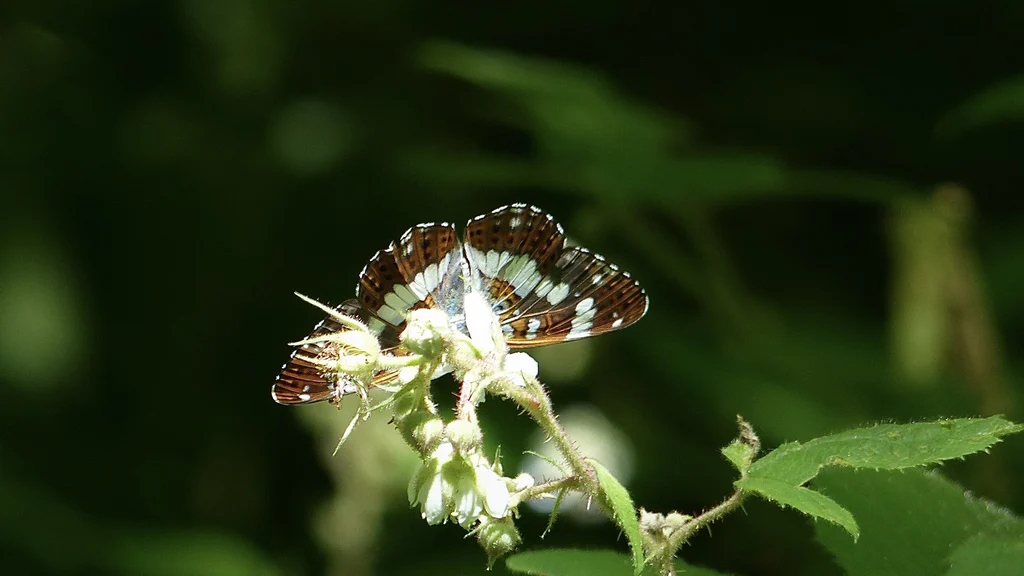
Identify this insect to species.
Limenitis camilla (also Ladoga camilla)
